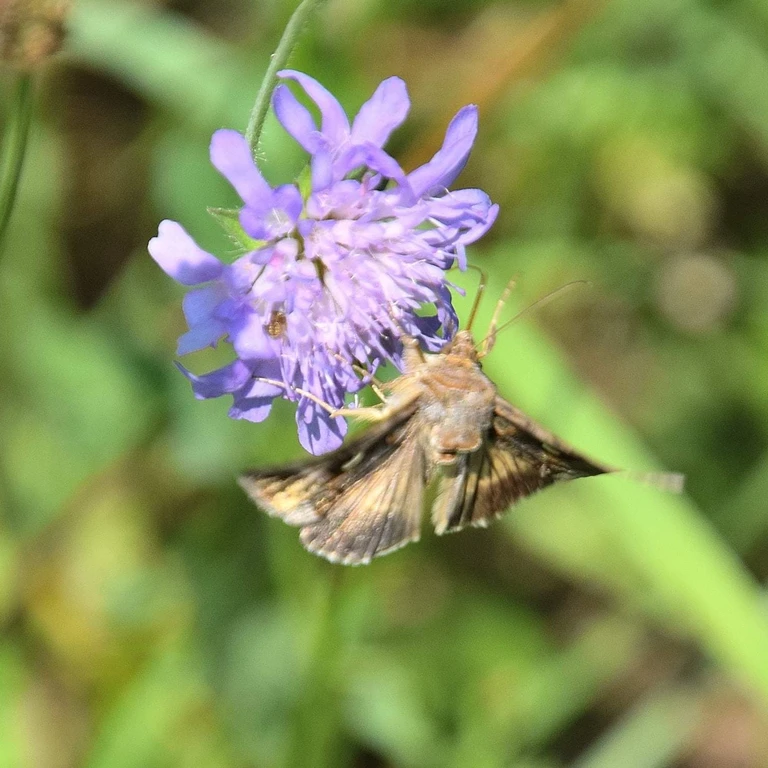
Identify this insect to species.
Autographa gamma
